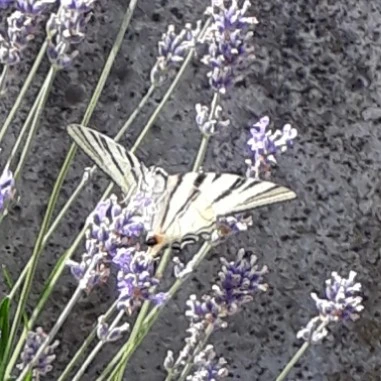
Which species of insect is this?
Iphiclides podalirius
